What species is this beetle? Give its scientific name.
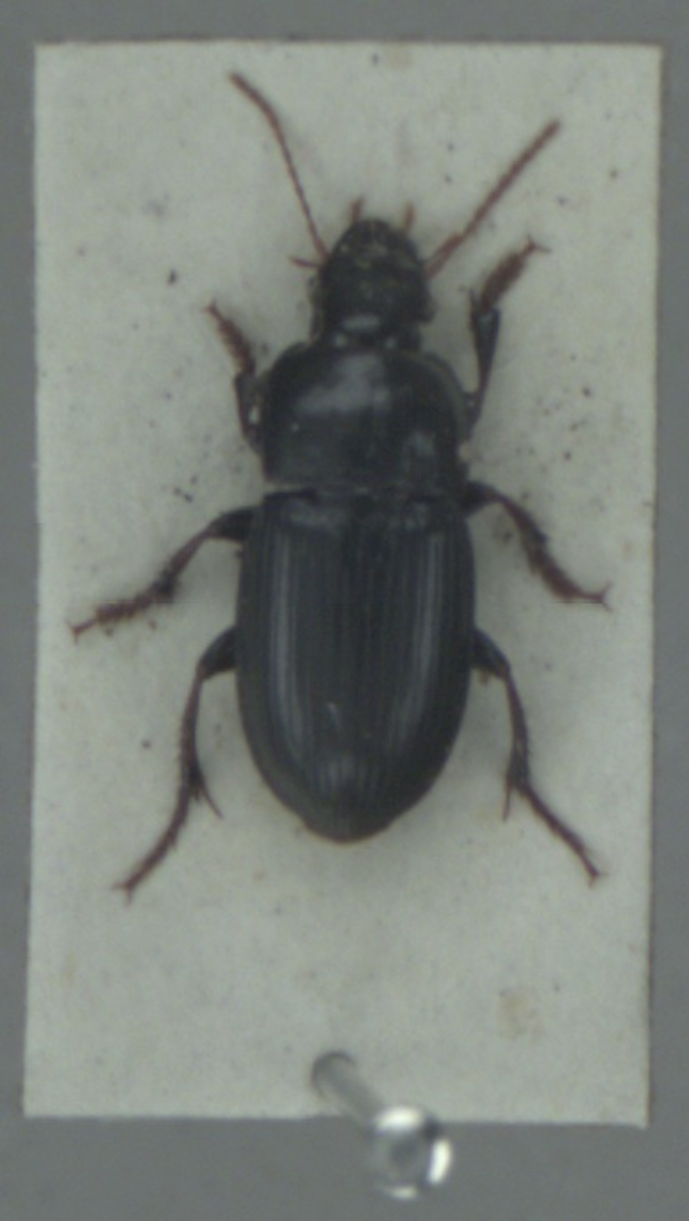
Harpalus tardus
